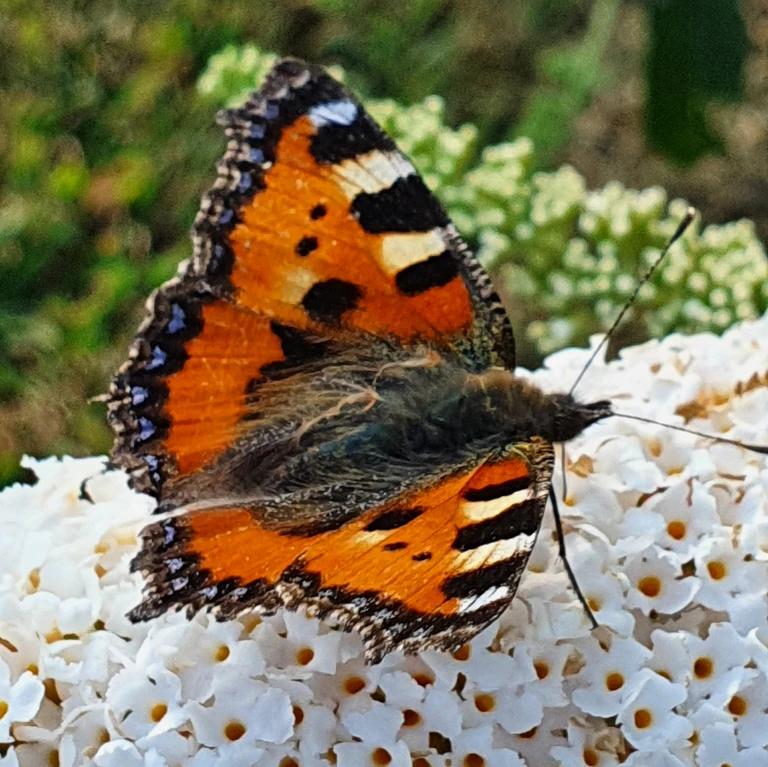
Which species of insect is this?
Aglais urticae
